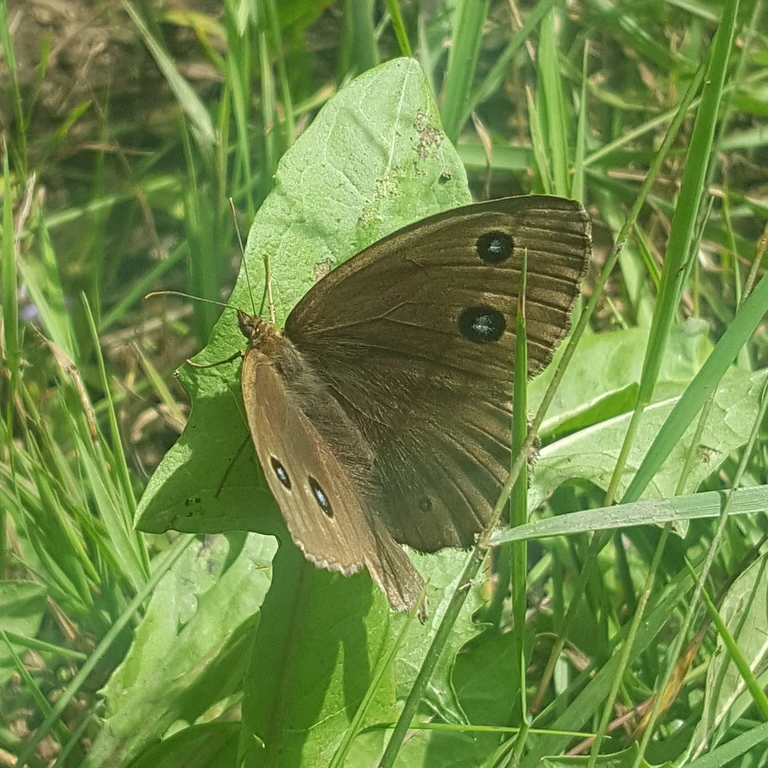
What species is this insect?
Minois dryas
